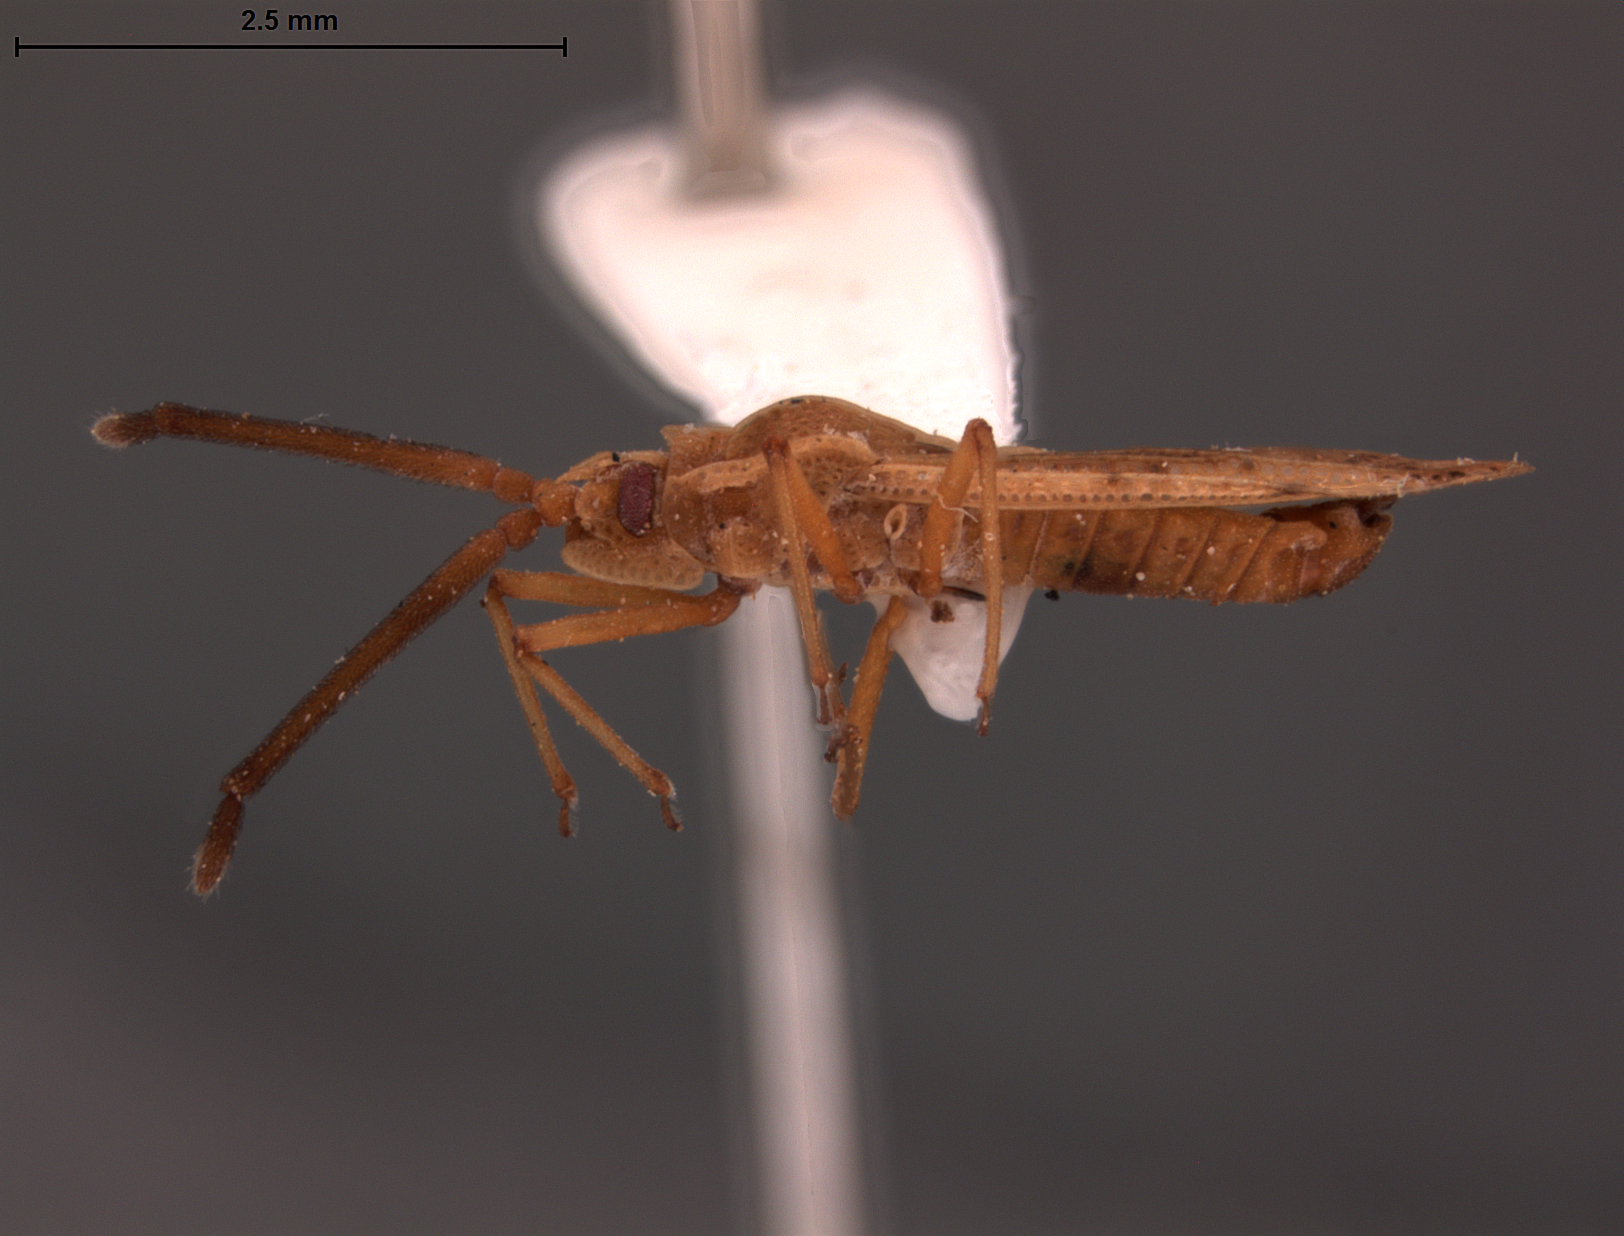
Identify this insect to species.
Melanorhopala froeschneri
